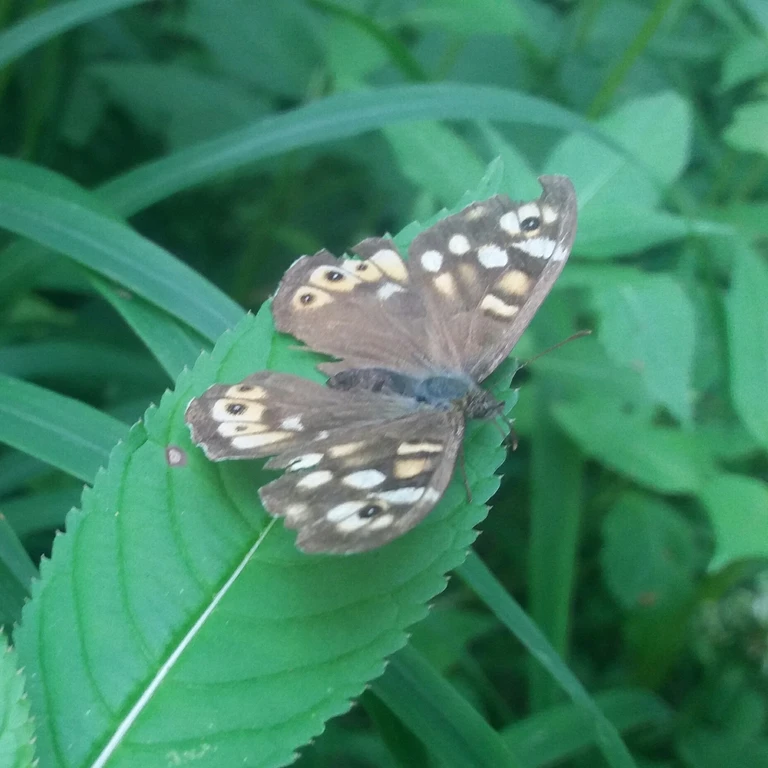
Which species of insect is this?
Pararge aegeria
